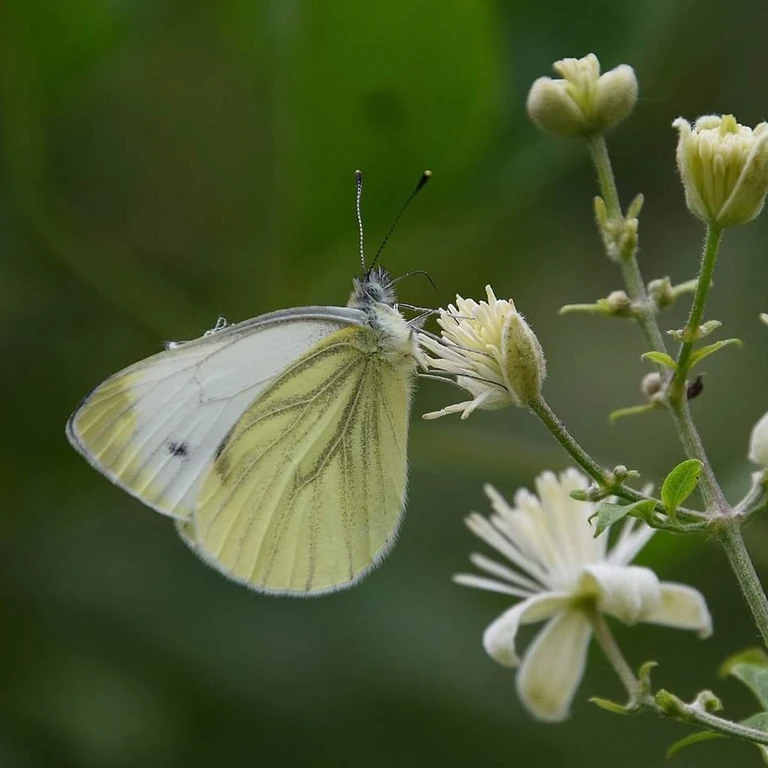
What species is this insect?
Pieris napi
